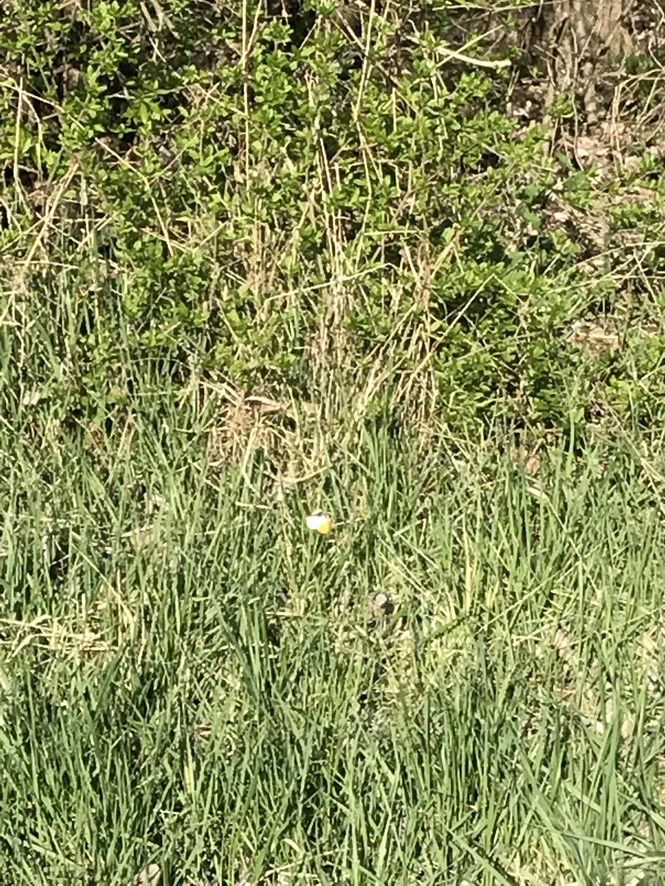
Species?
Anthocharis cardamines
